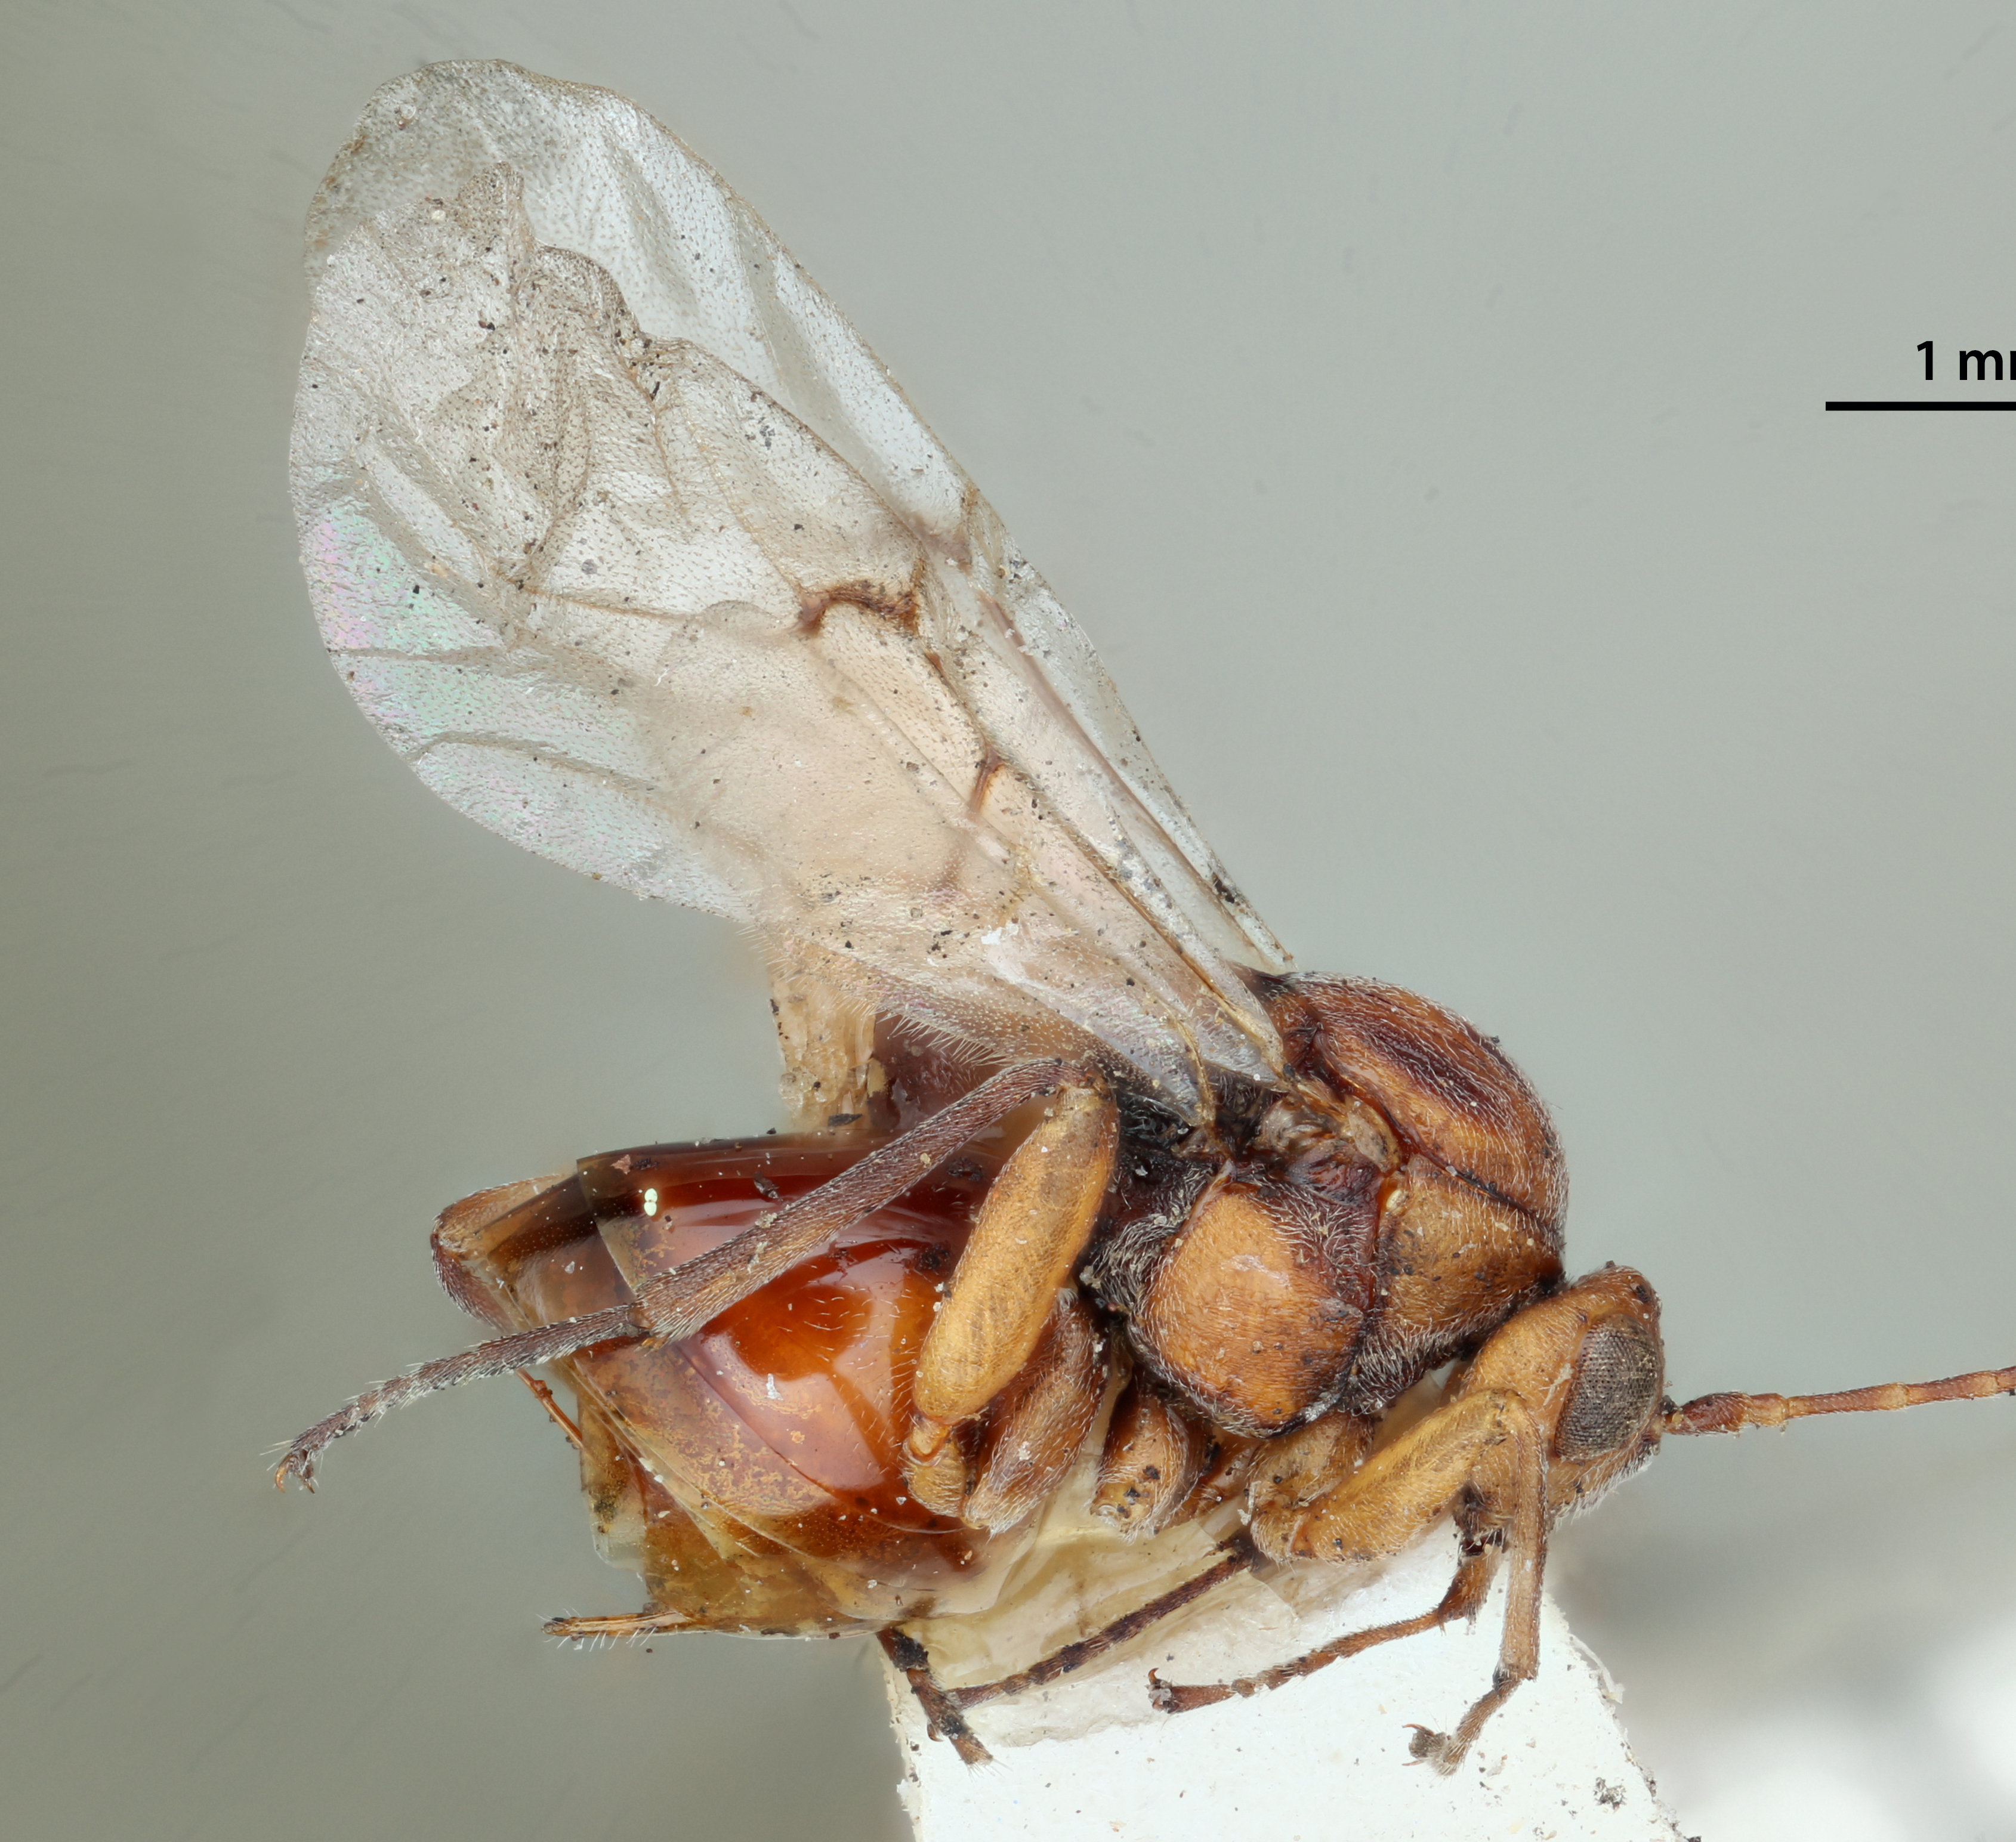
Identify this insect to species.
Callirhytis banalosa
